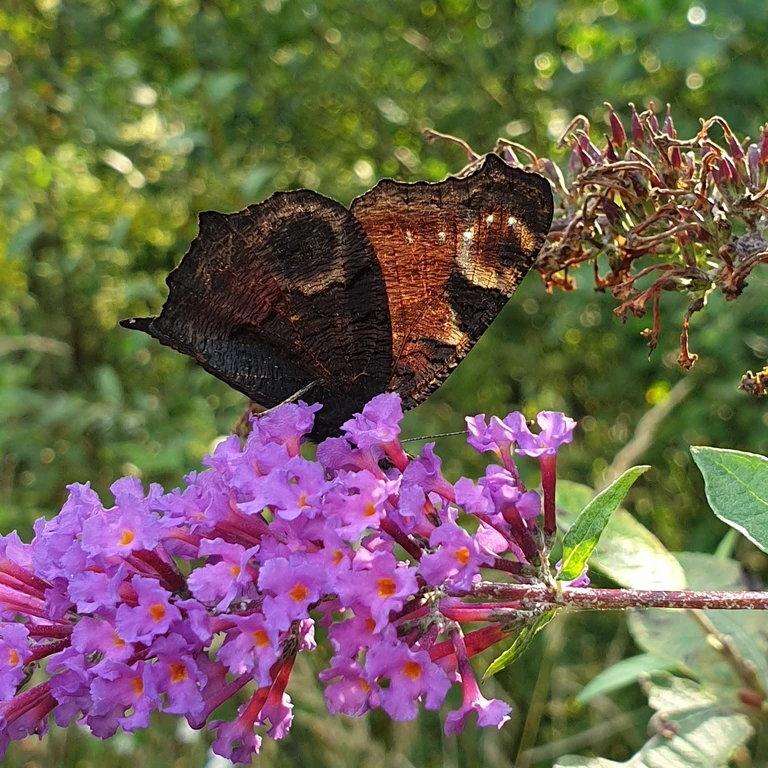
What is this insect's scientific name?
Aglais io
